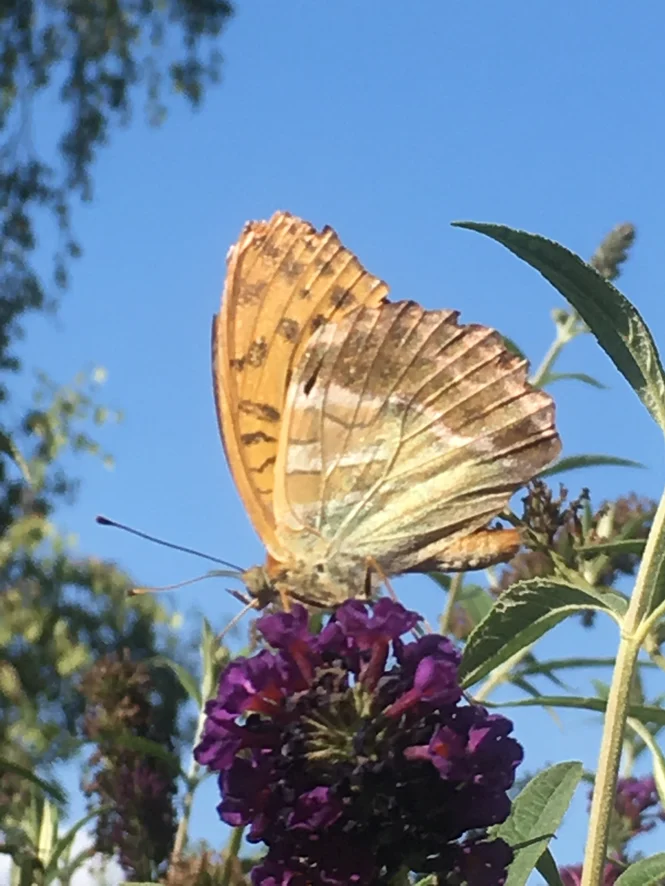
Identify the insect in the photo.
Argynnis paphia
